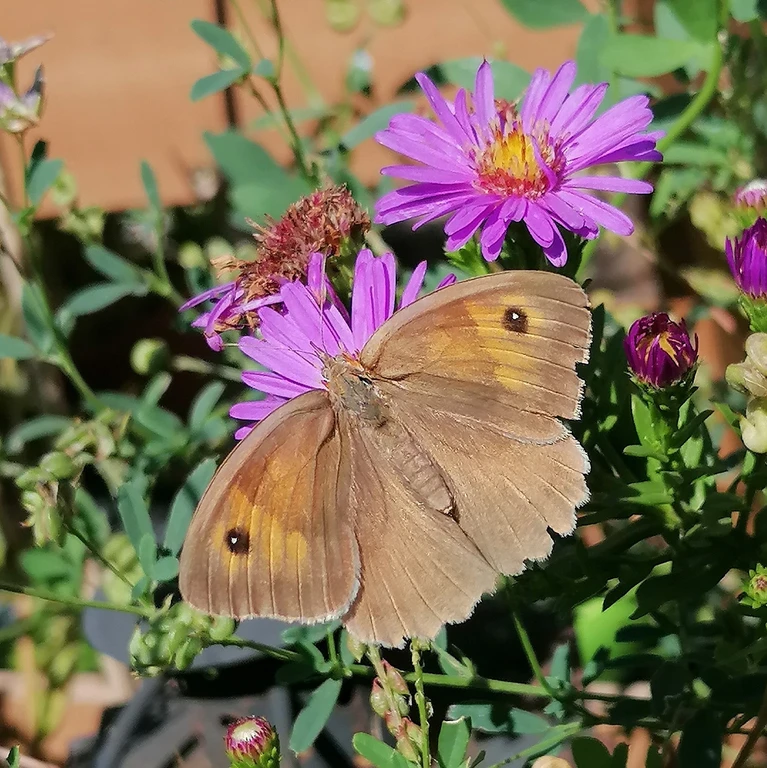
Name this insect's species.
Maniola jurtina
